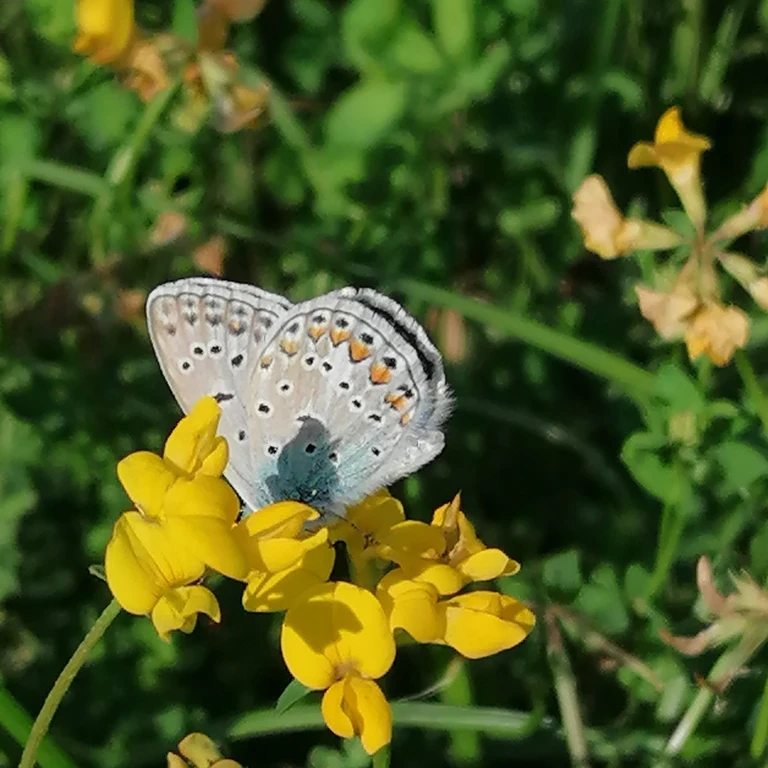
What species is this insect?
Polyommatus icarus
